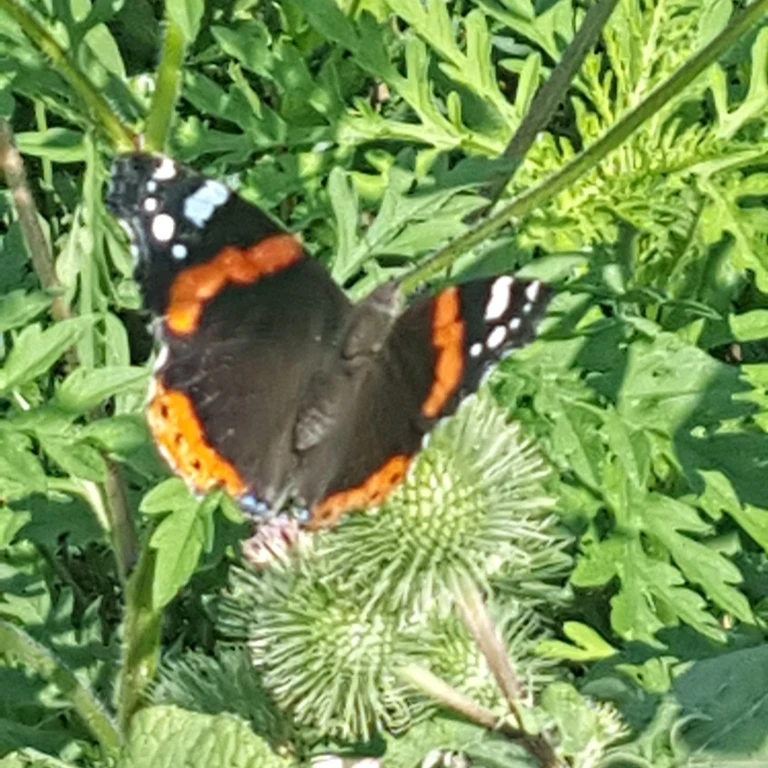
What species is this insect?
Vanessa atalanta
